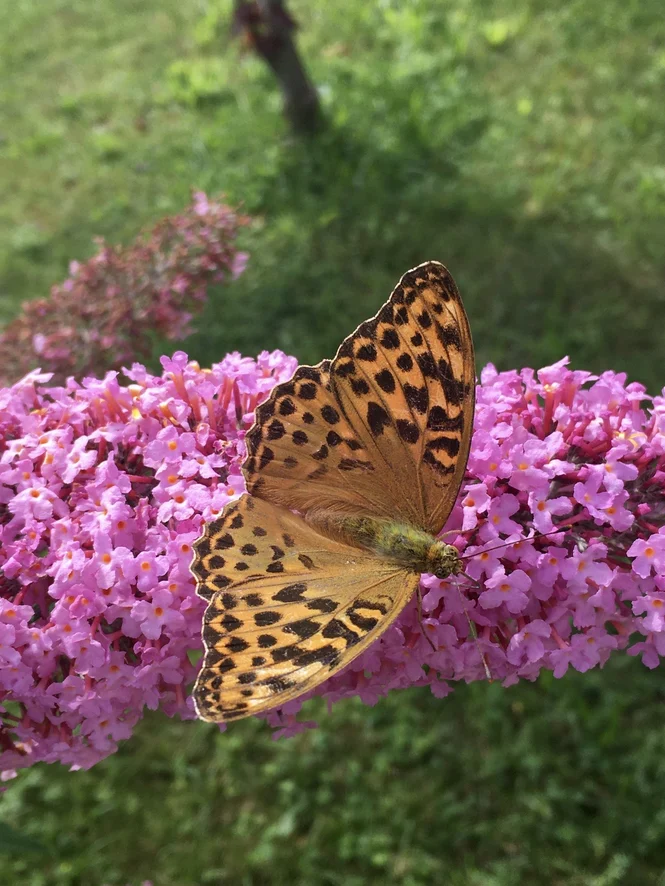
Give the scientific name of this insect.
Argynnis paphia
